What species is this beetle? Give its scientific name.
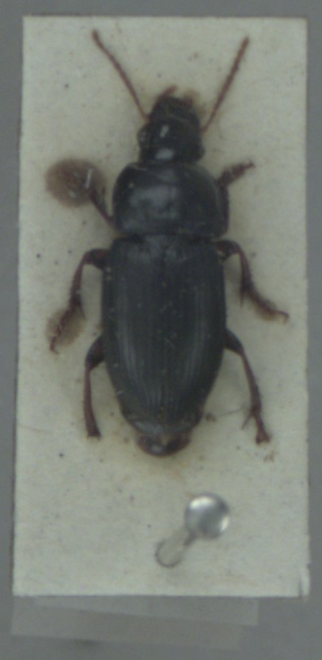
Harpalus tardus
